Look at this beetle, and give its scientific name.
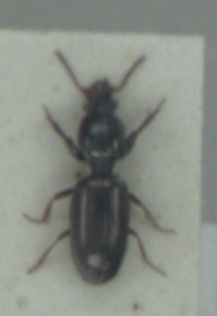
Dyschirius politus
